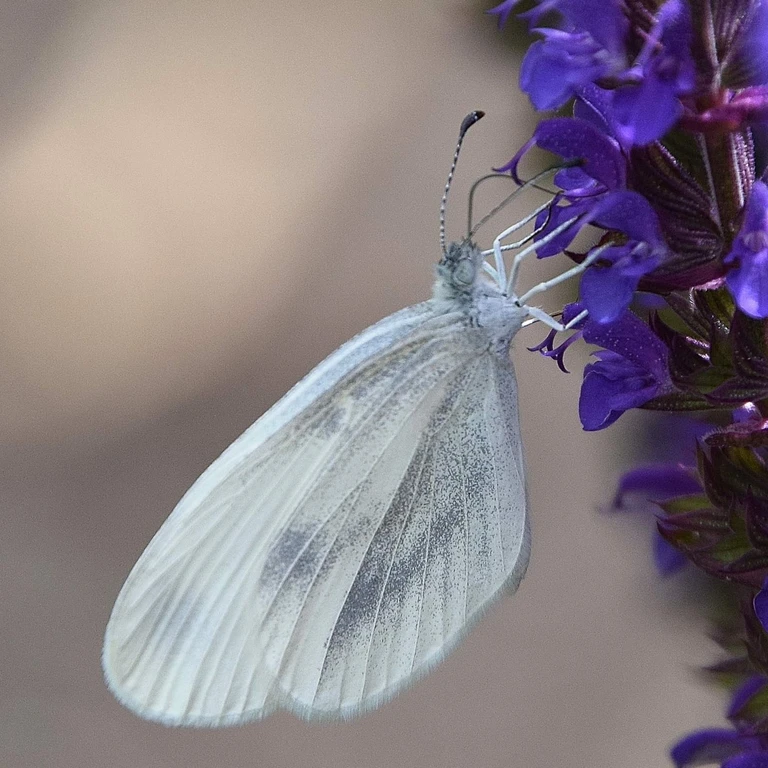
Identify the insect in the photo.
Leptidea sinapis/juvernica
